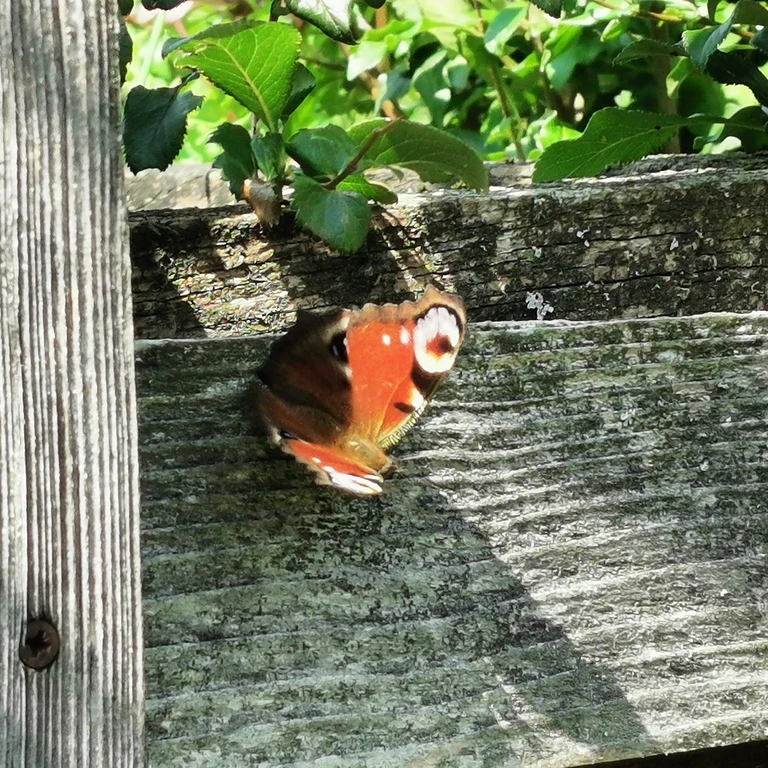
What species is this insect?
Aglais io
